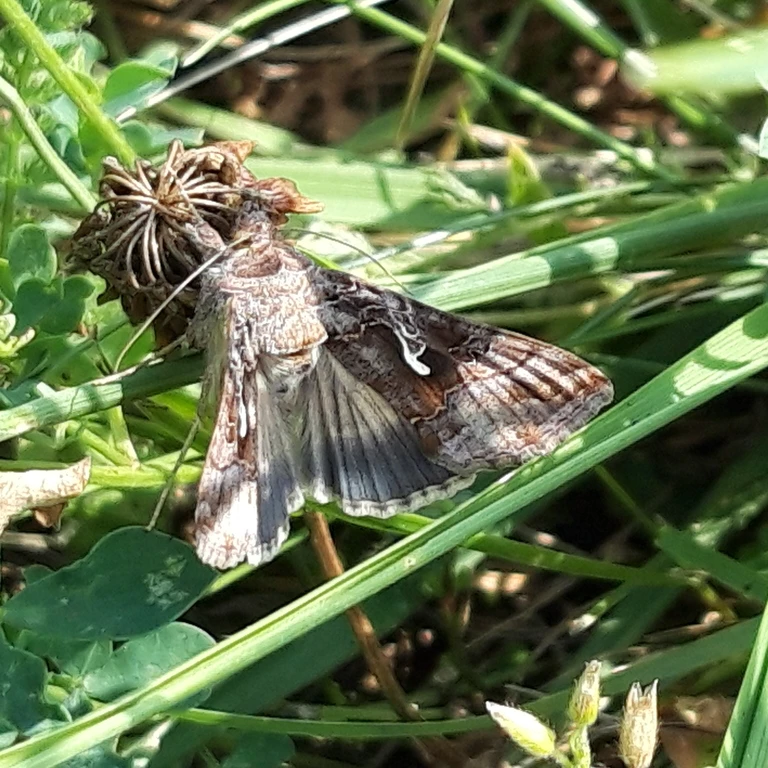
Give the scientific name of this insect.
Autographa gamma
